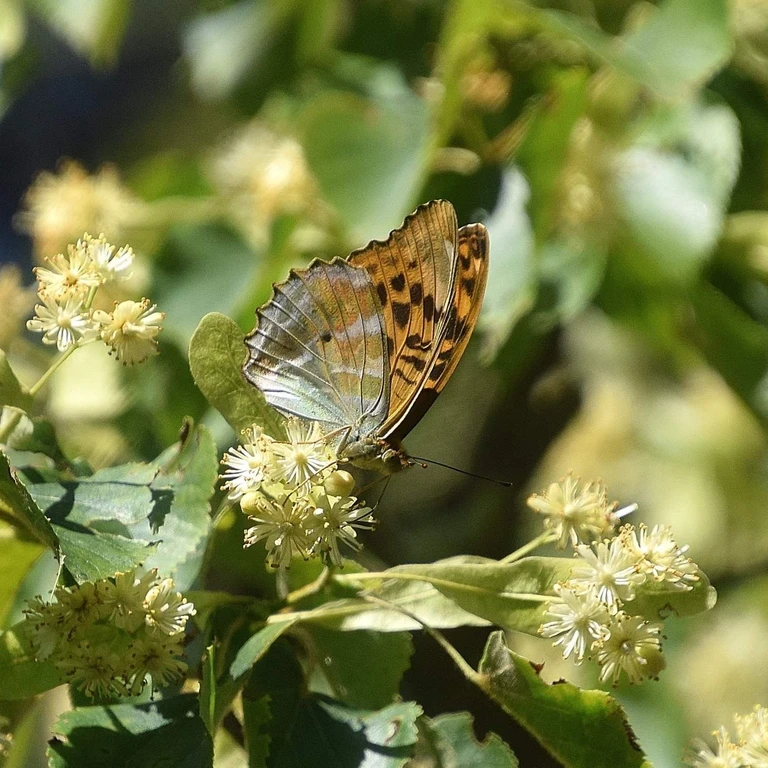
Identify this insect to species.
Argynnis paphia
